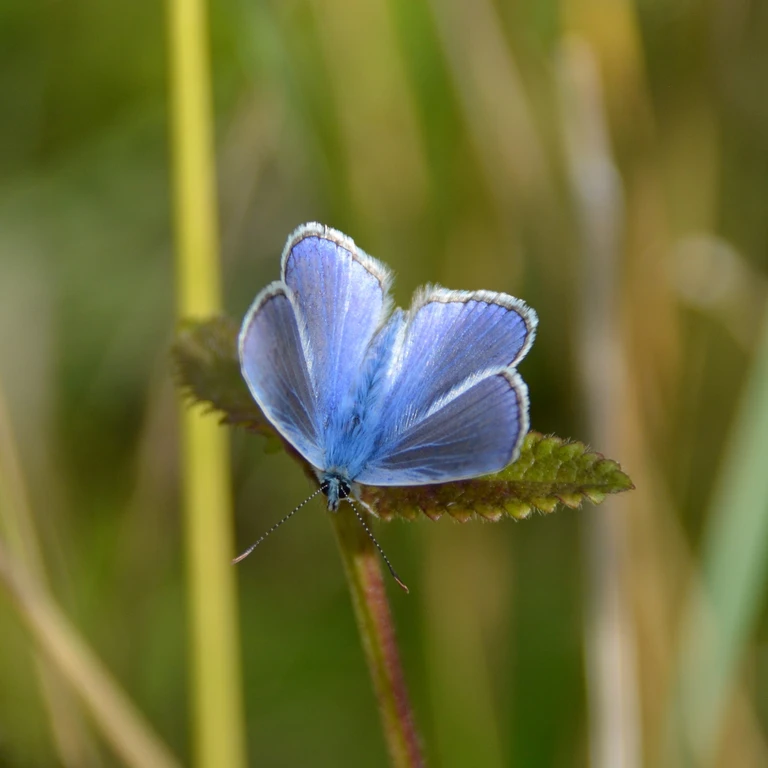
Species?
Polyommatus icarus
